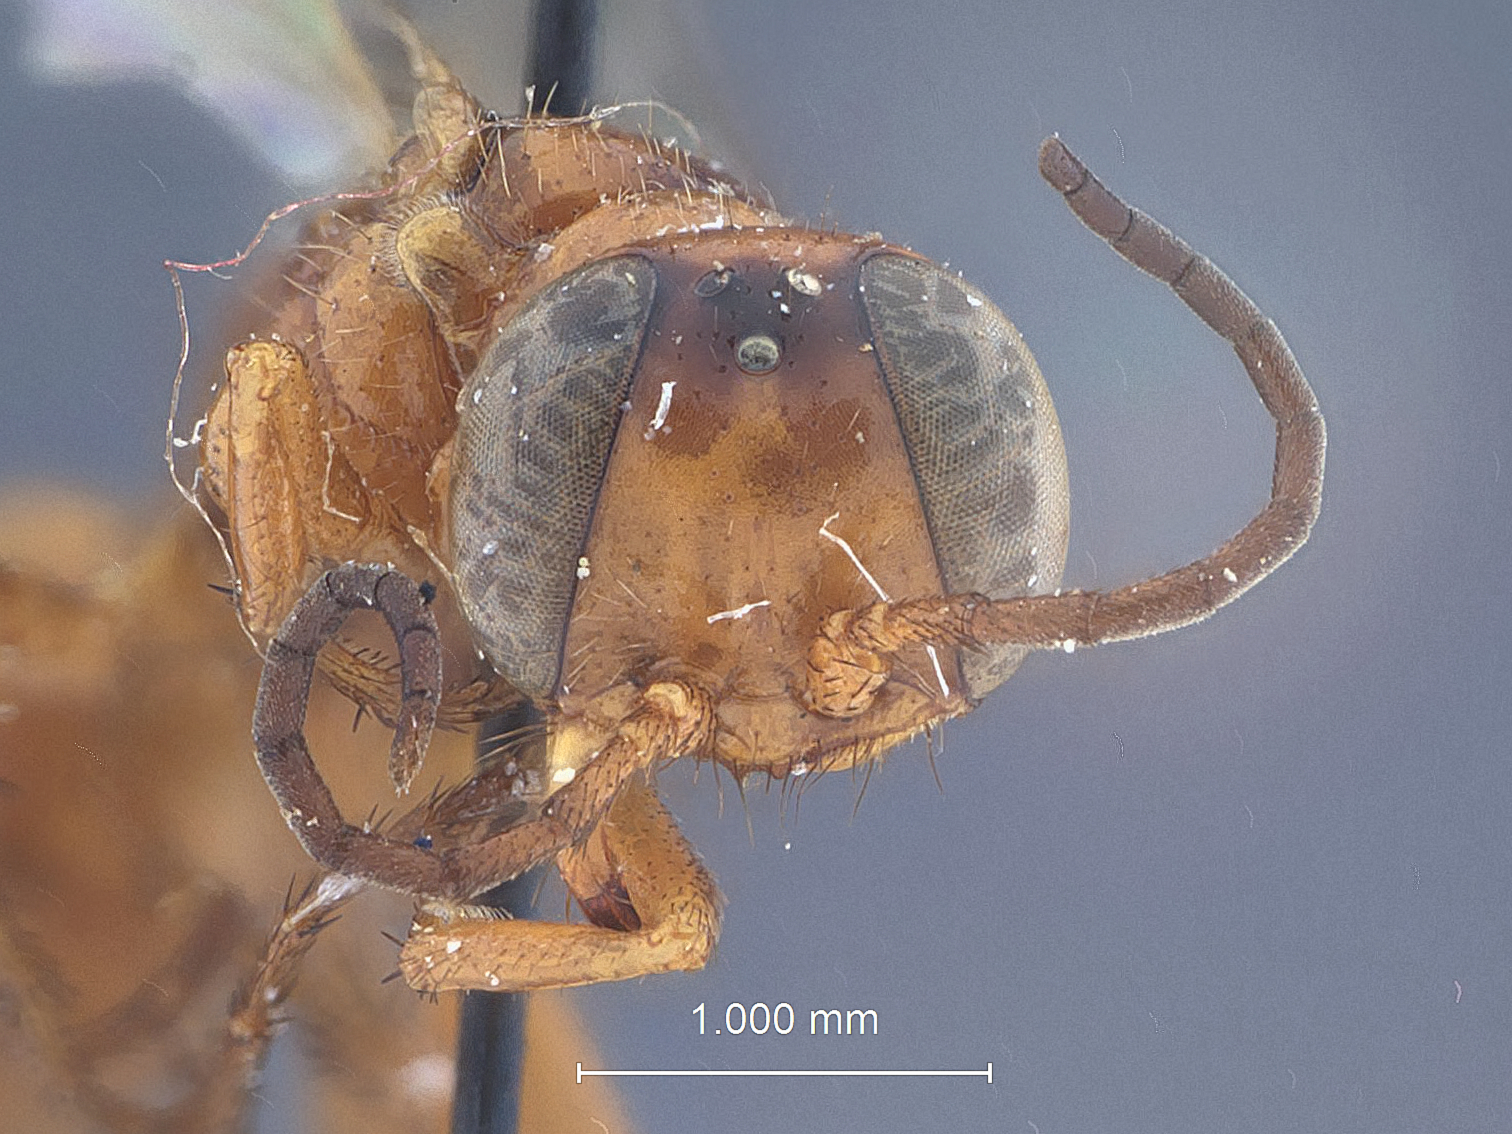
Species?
Diploplectron relativus
